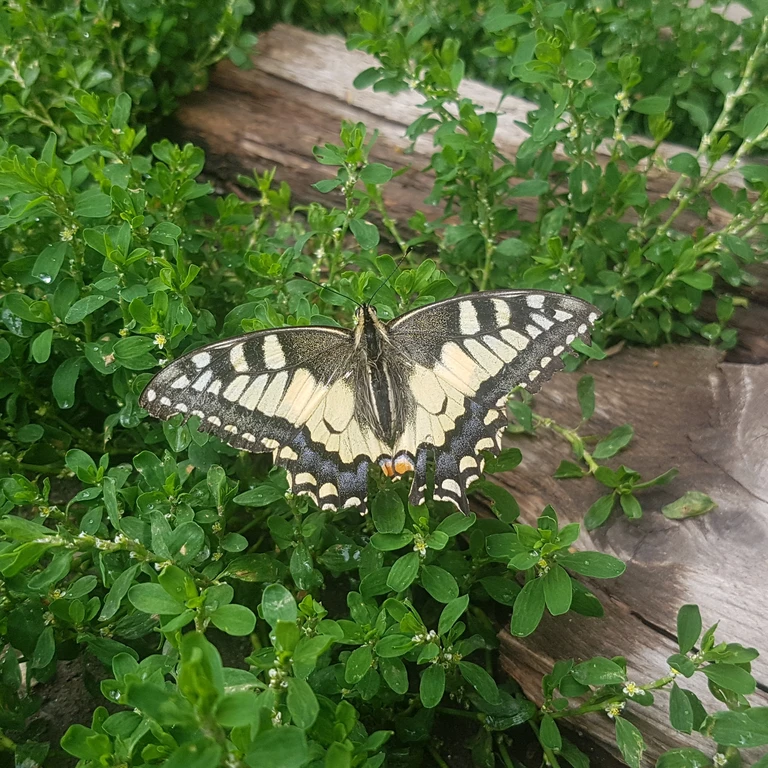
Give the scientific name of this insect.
Papilio machaon
